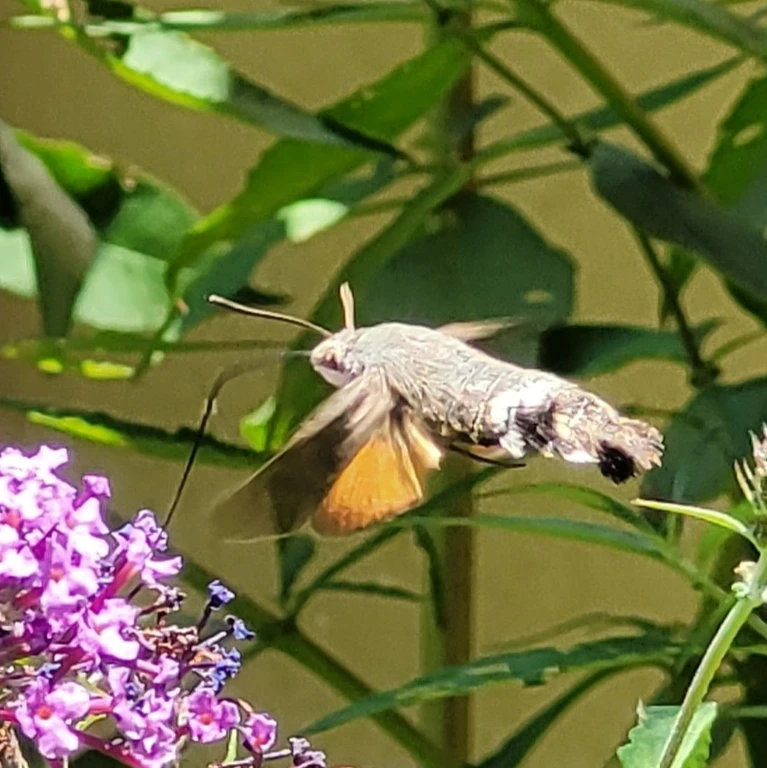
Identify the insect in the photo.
Macroglossum stellatarum
